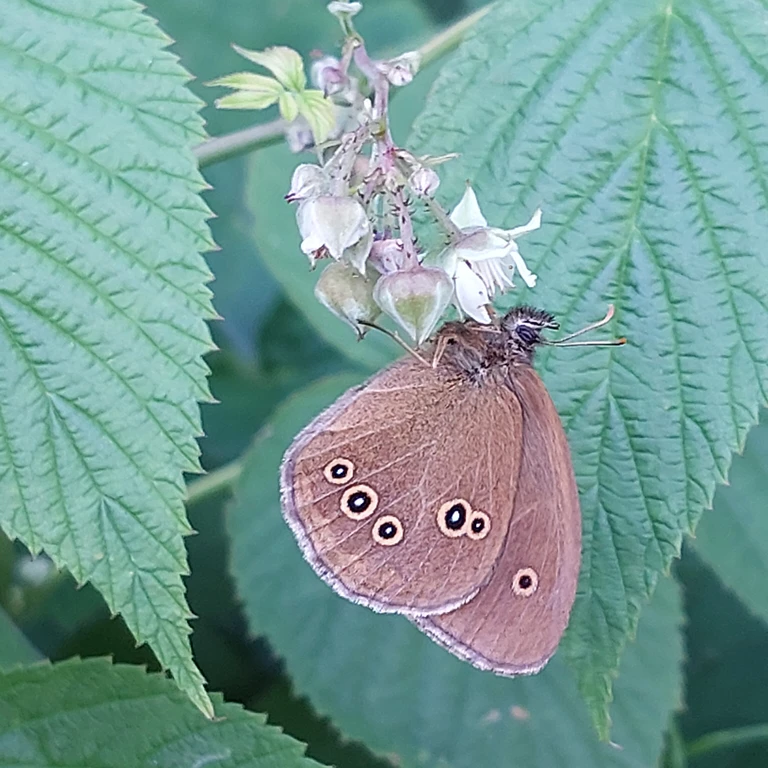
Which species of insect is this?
Aphantopus hyperantus
